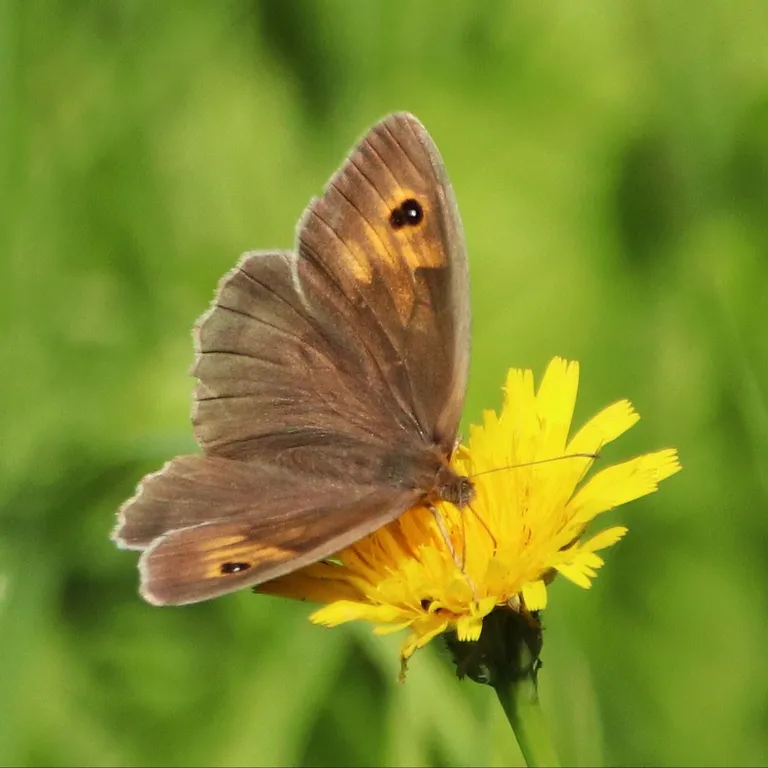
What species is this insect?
Maniola jurtina
